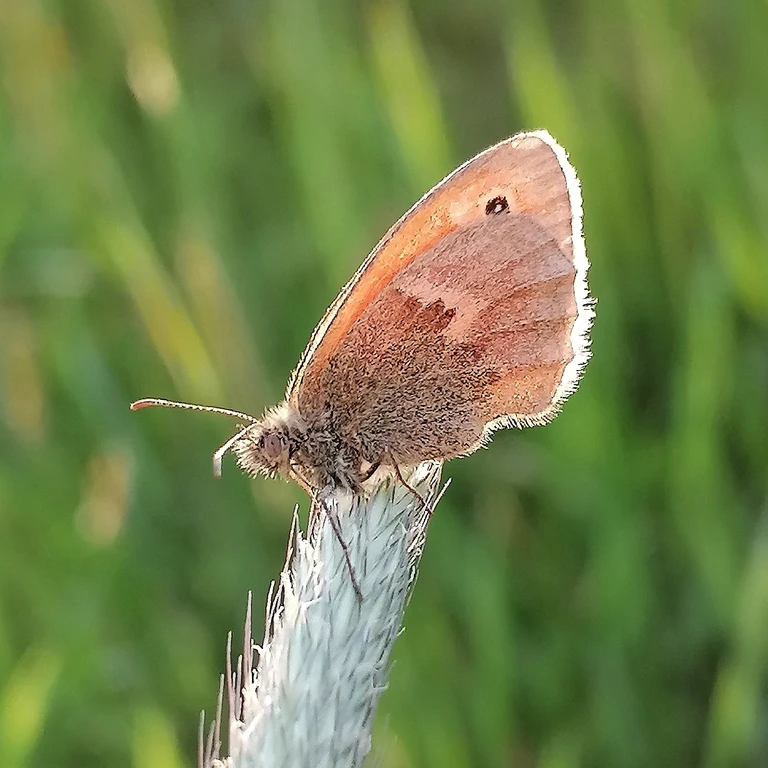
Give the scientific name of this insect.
Coenonympha pamphilus
